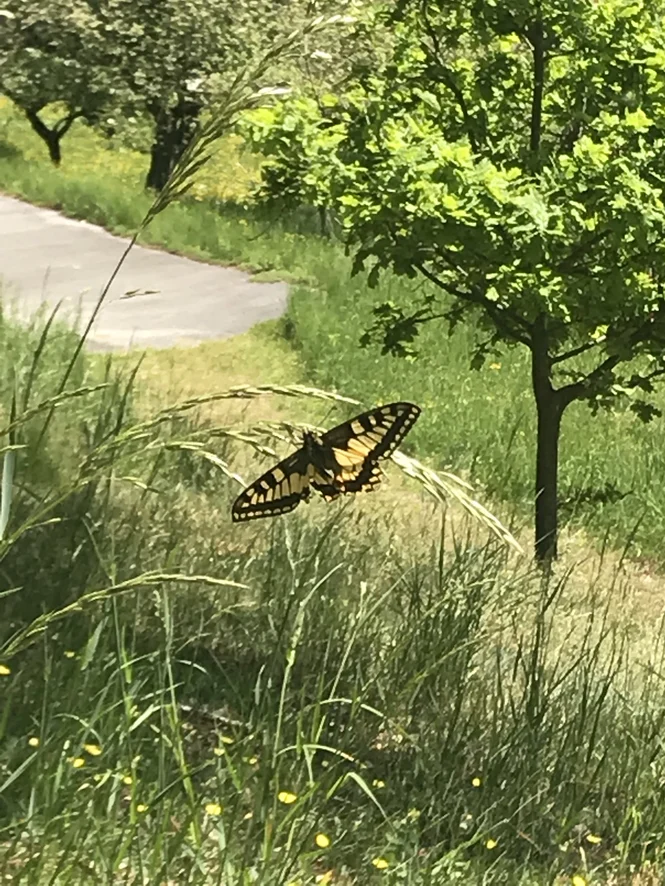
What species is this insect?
Papilio machaon
